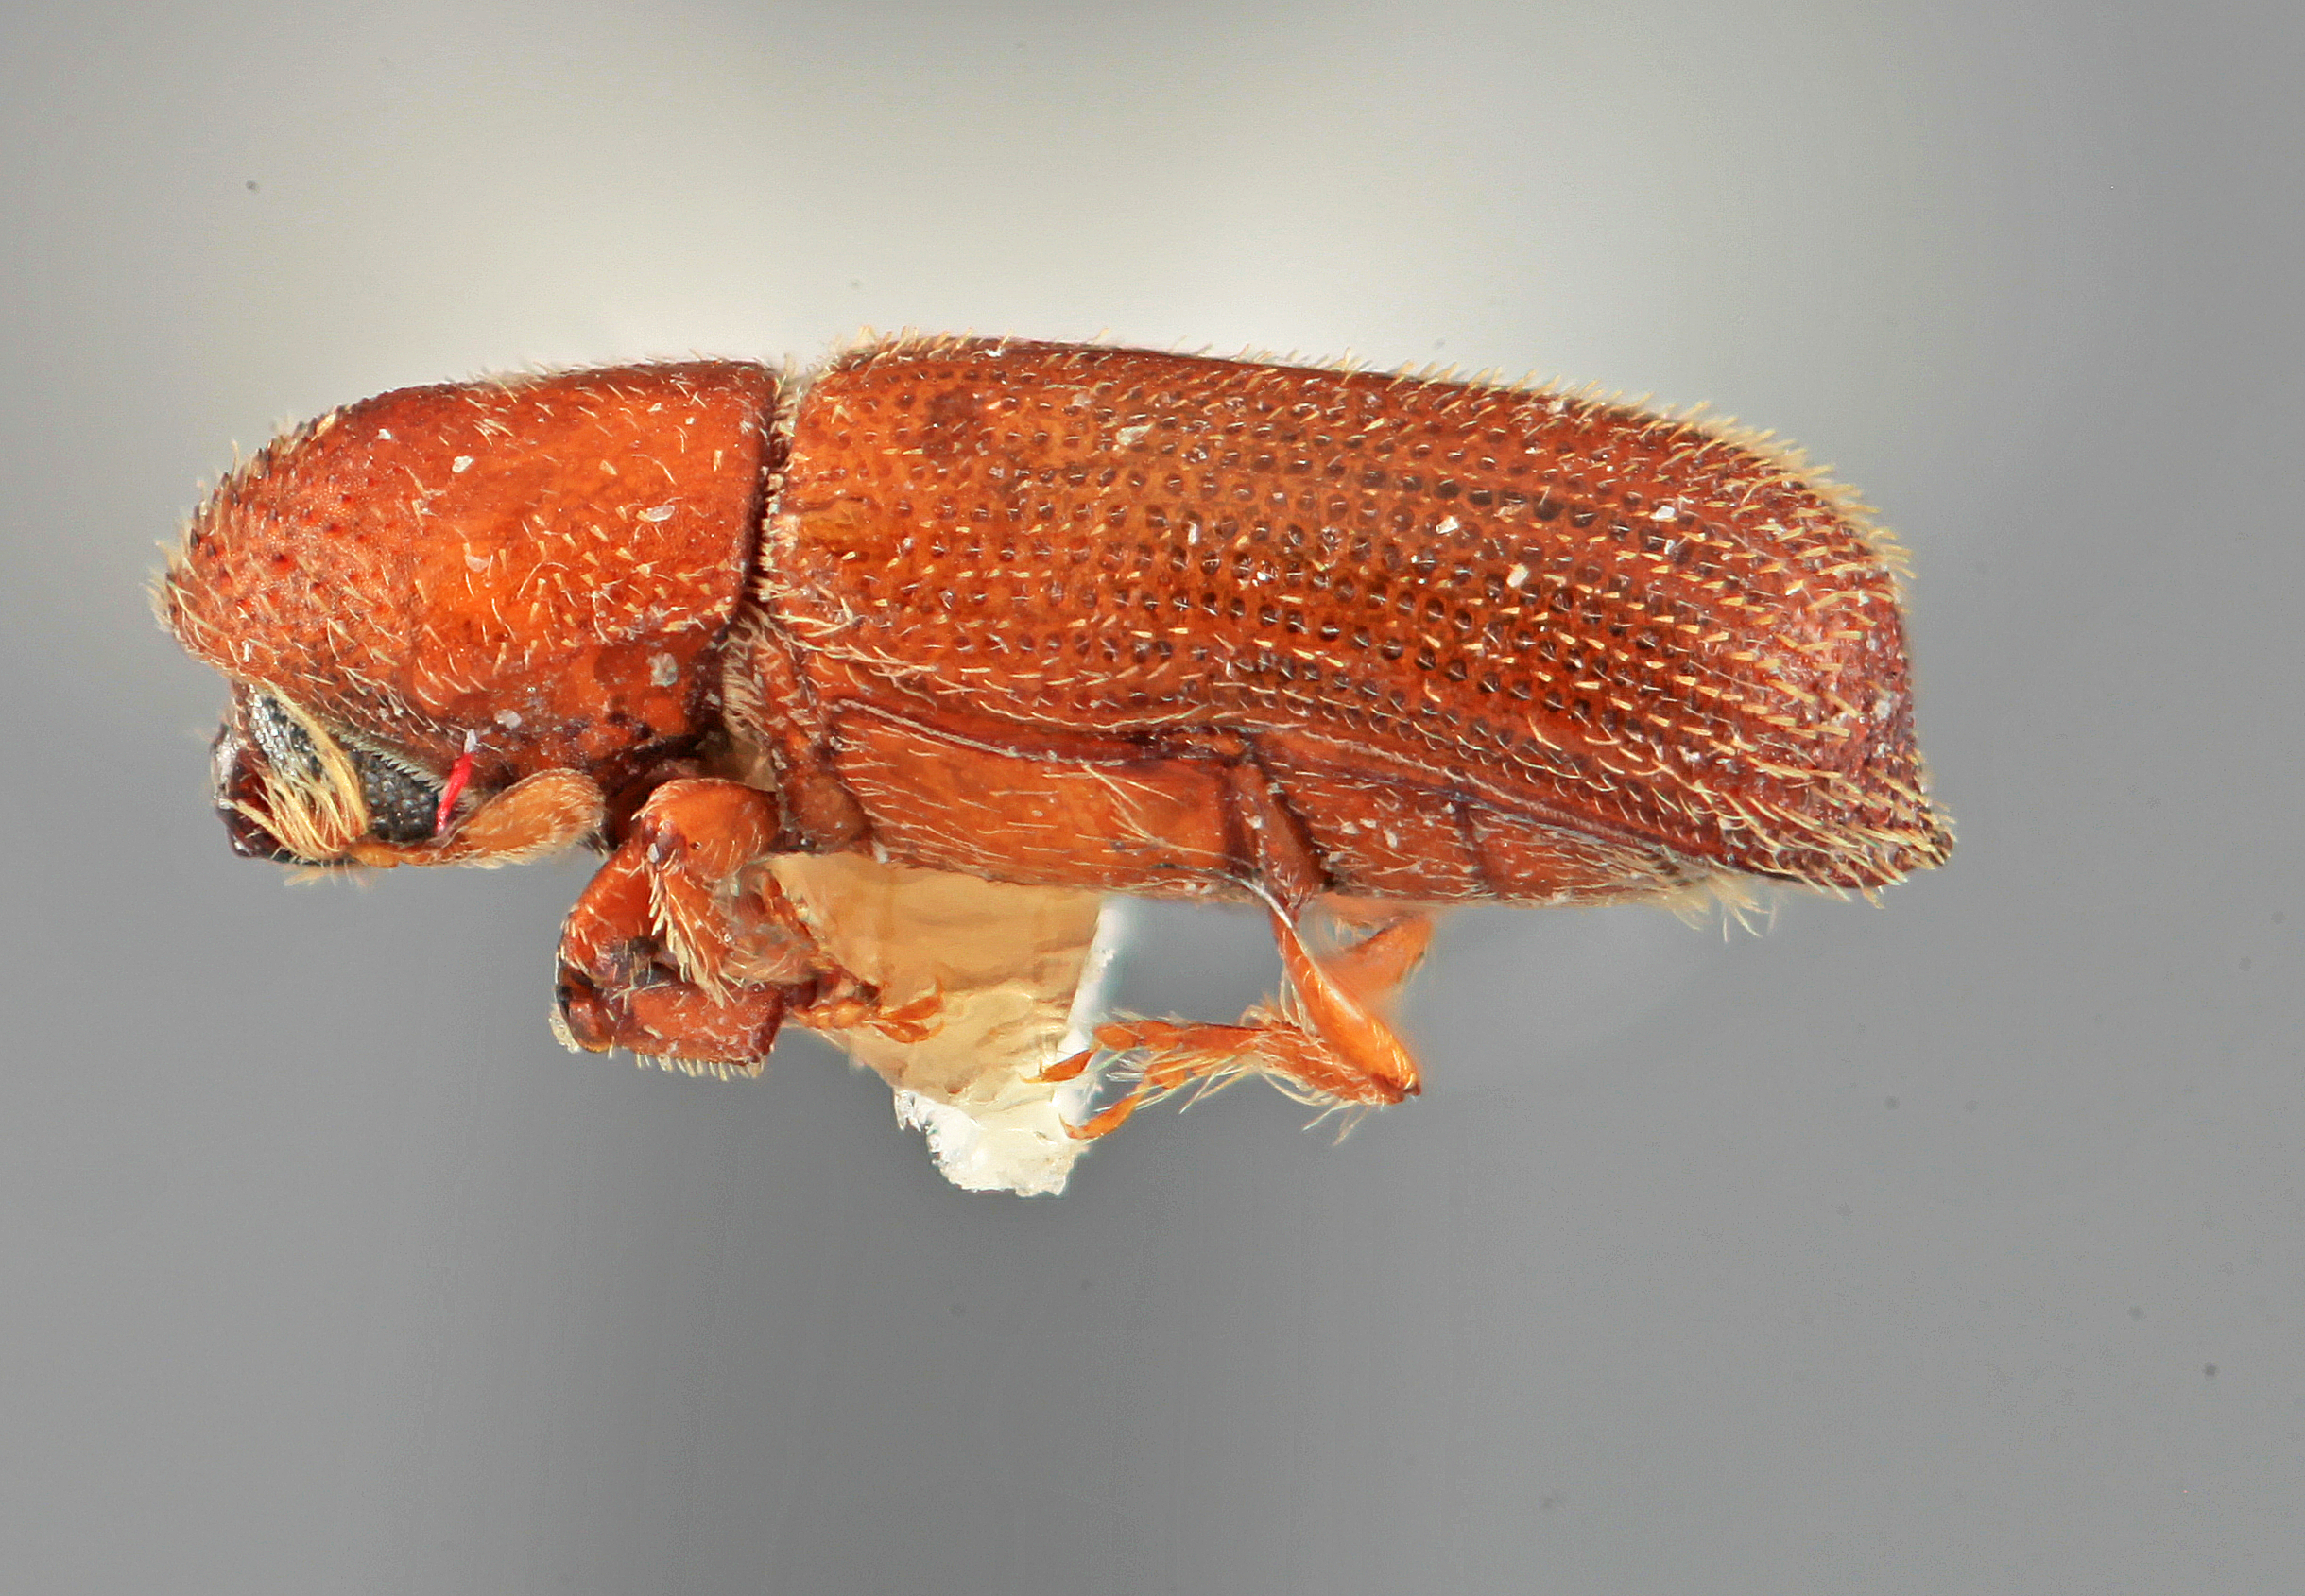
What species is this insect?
Micracis inimicus
